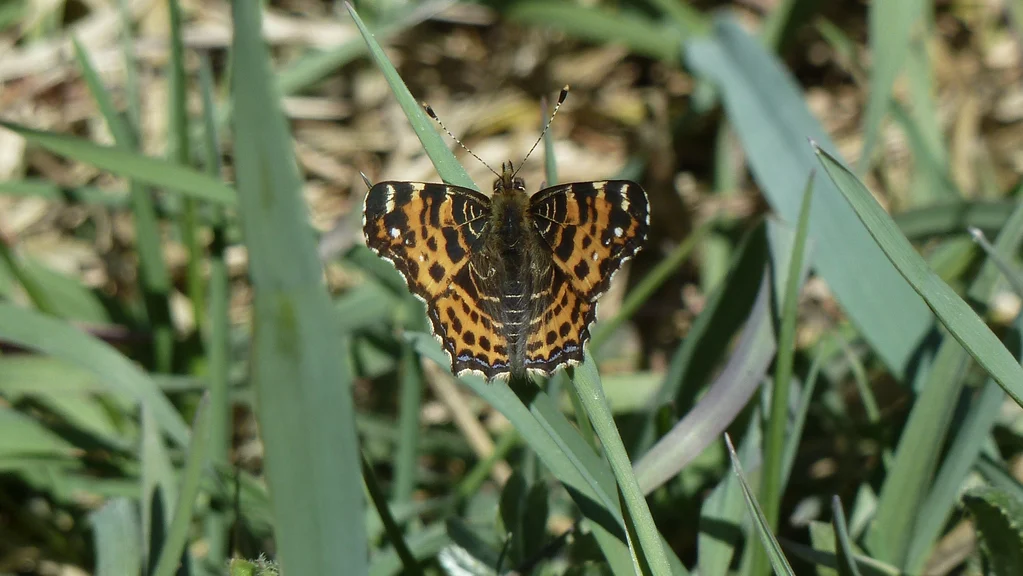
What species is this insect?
Araschnia levana
